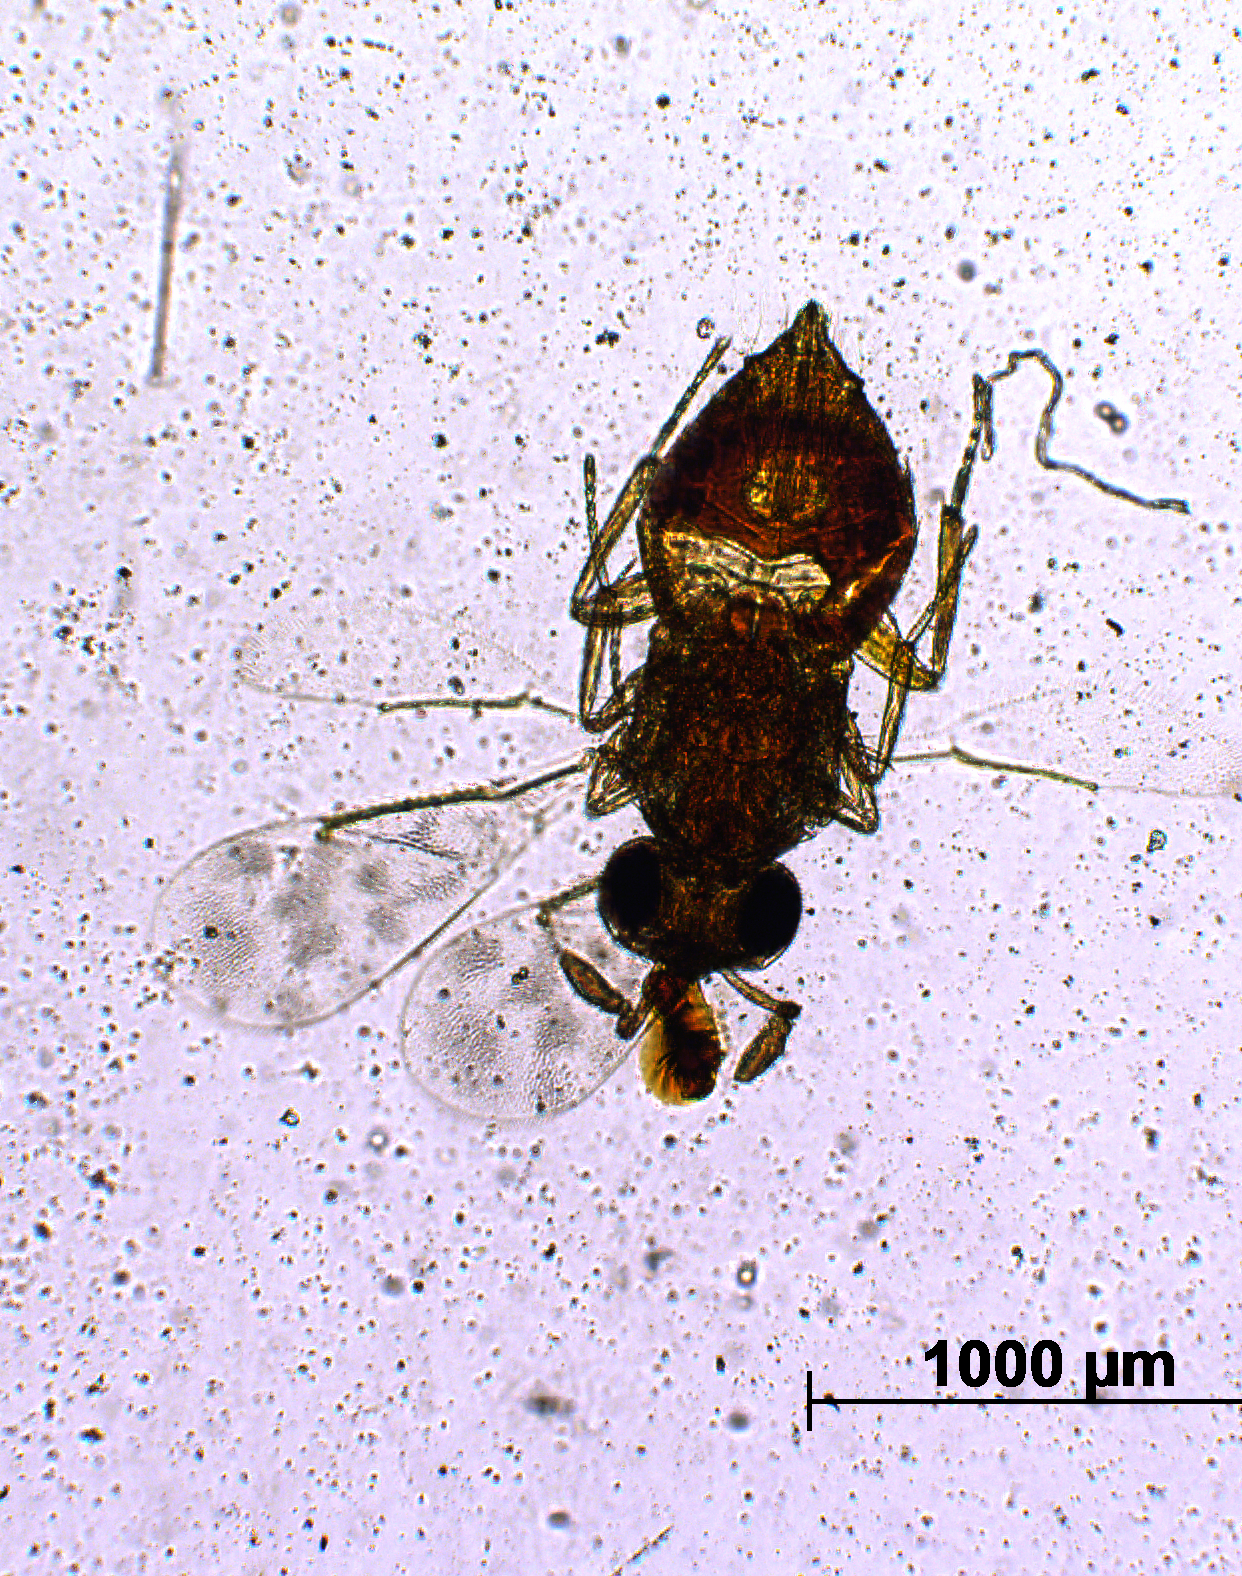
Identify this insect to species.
Marietta nigripes
